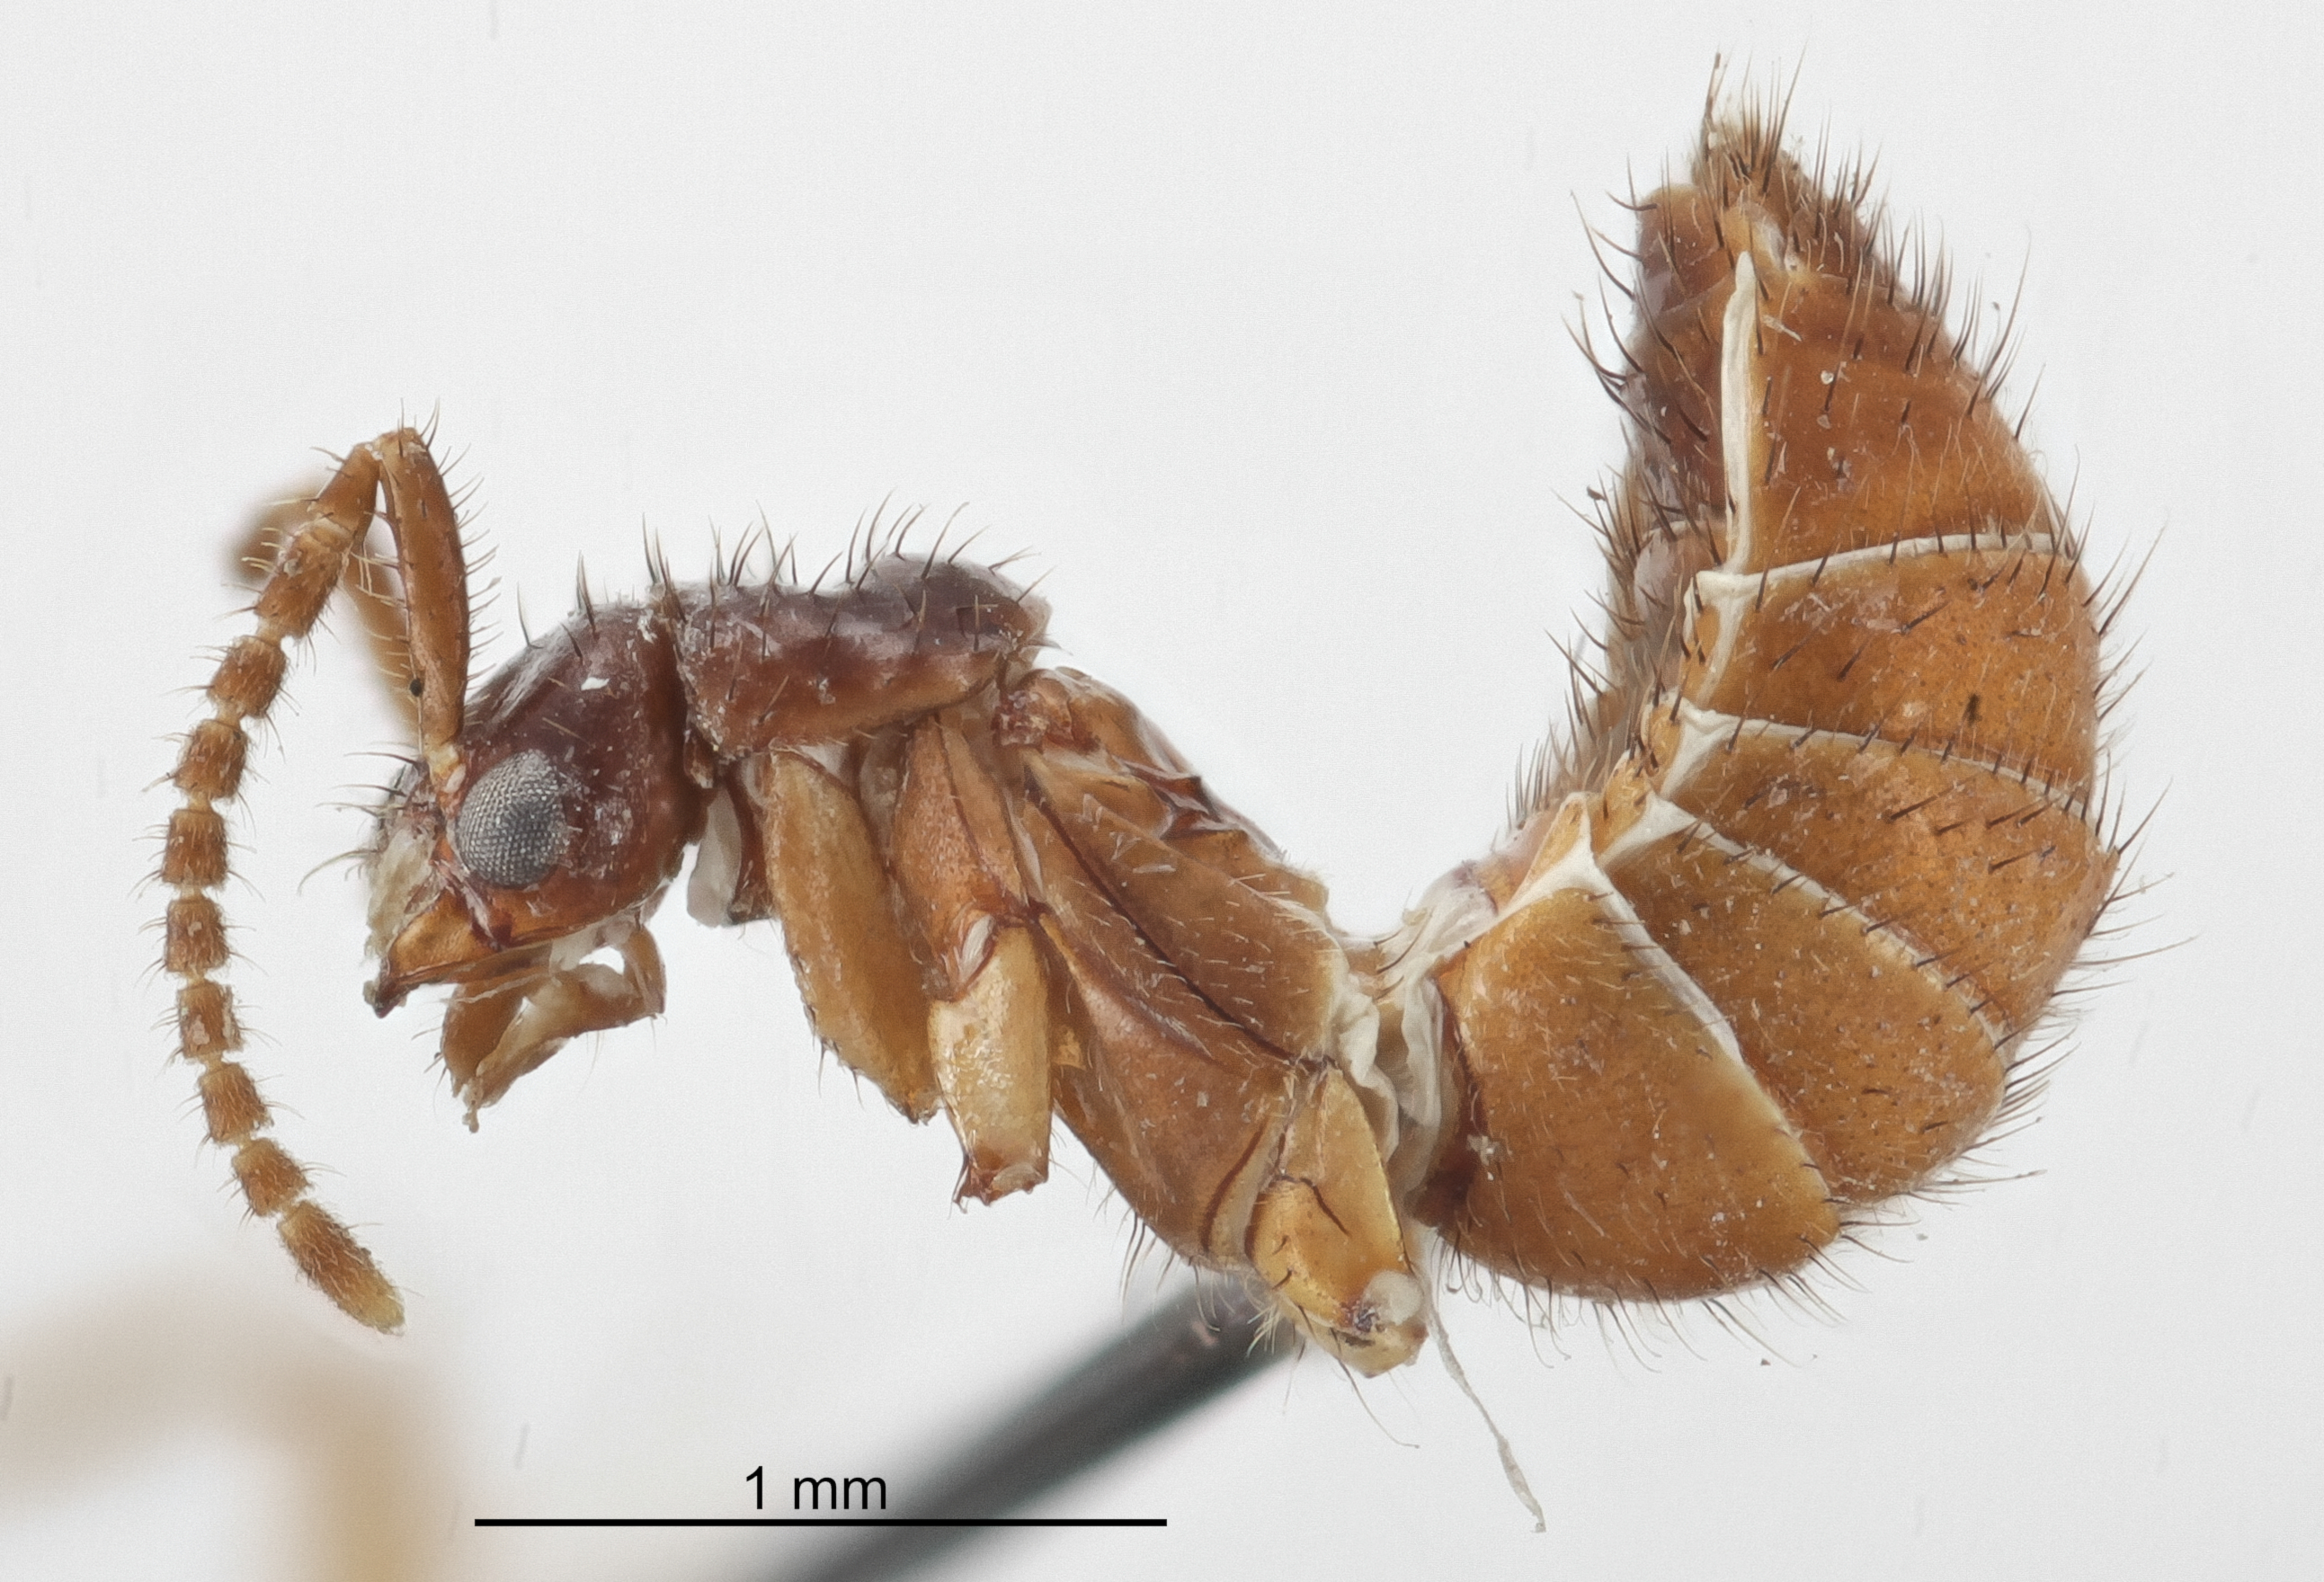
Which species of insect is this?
Trachopeplus setosus
